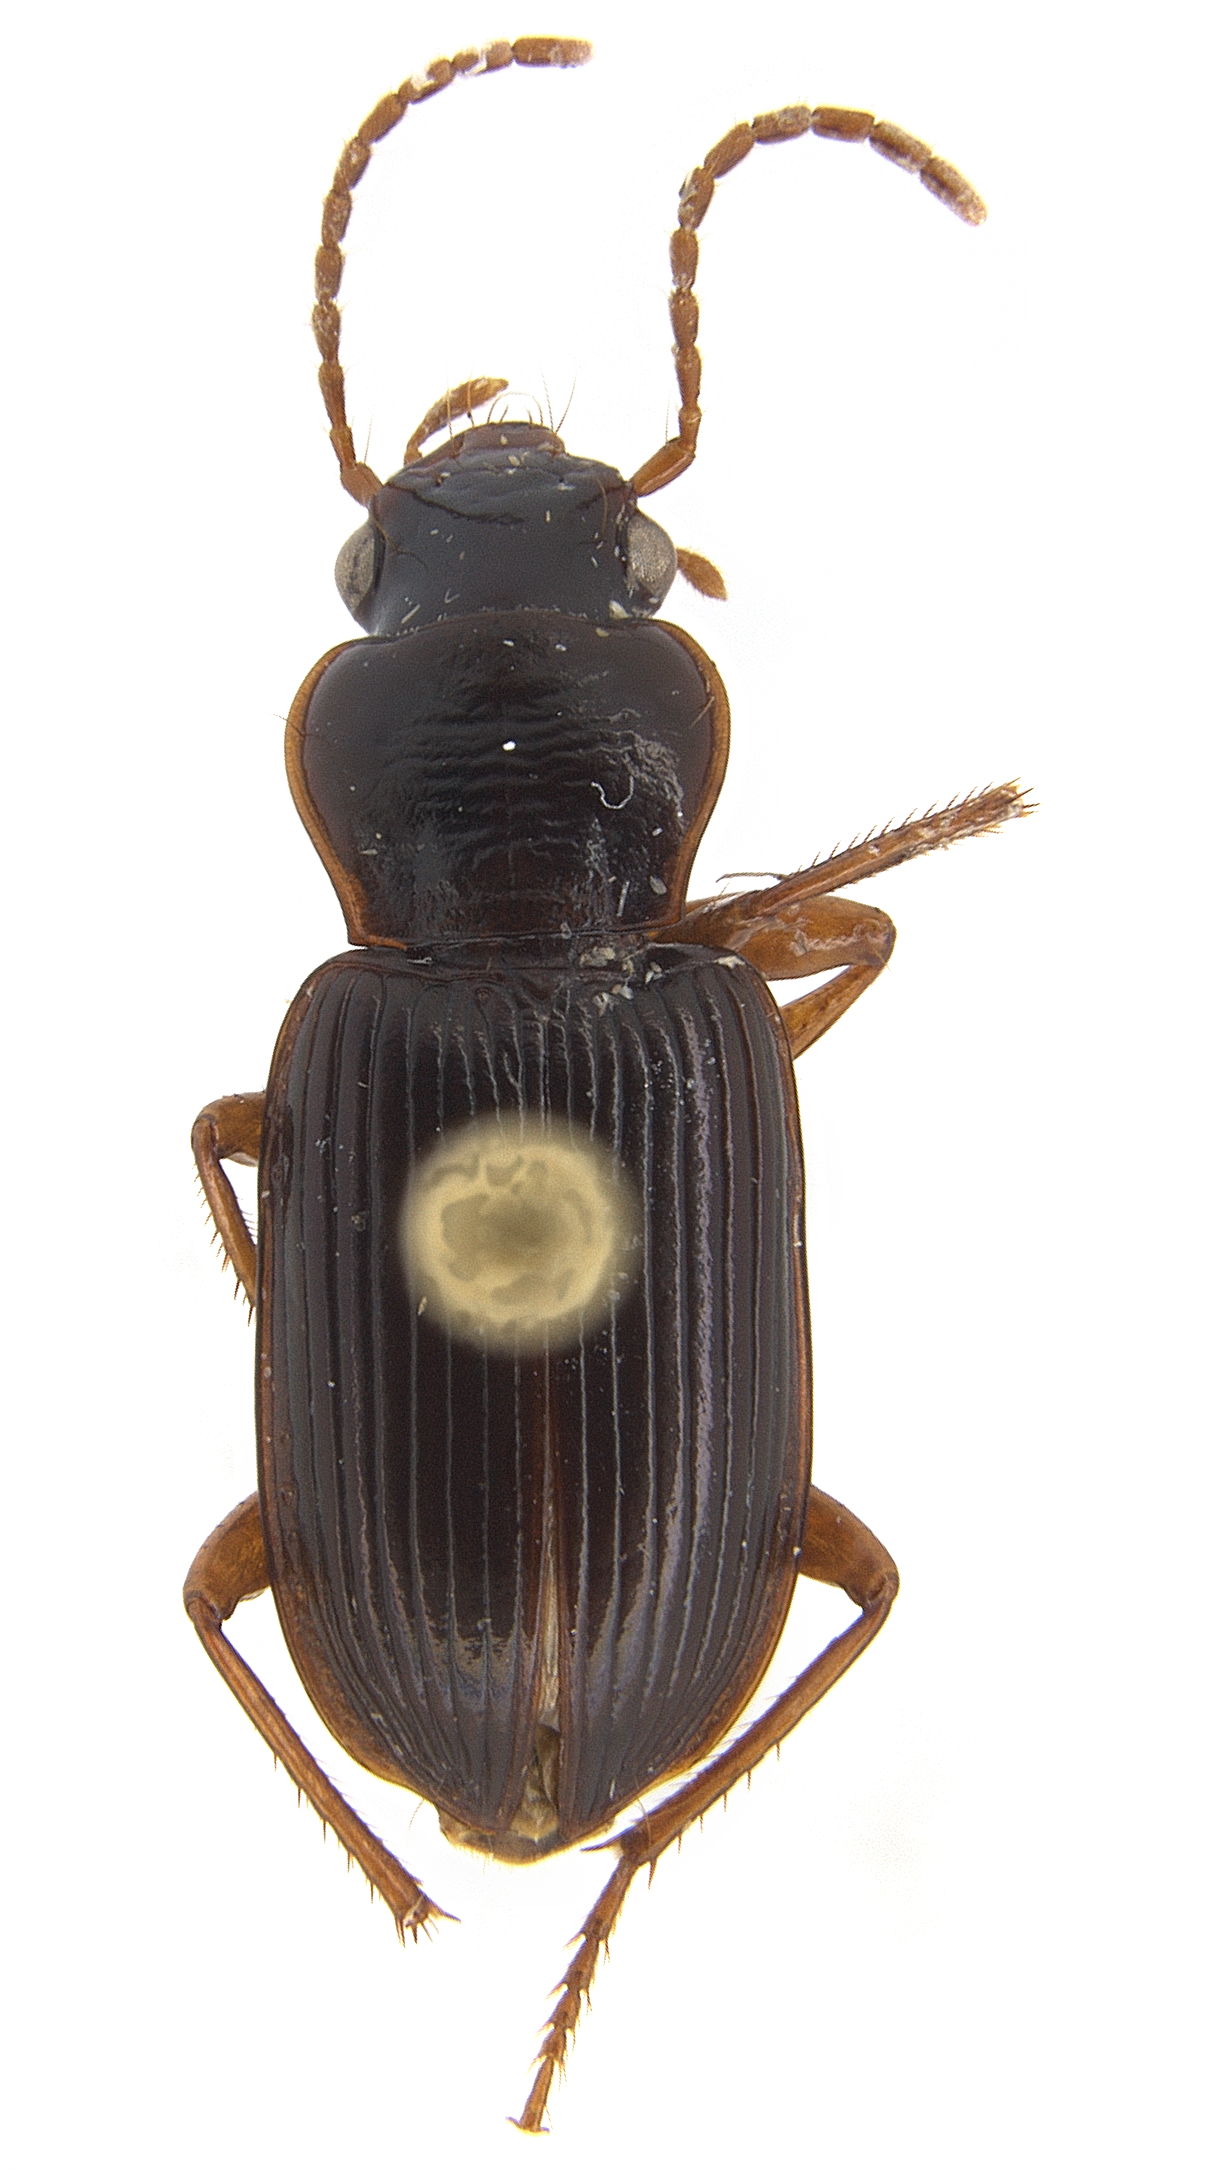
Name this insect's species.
Trichopselaphus woldai
